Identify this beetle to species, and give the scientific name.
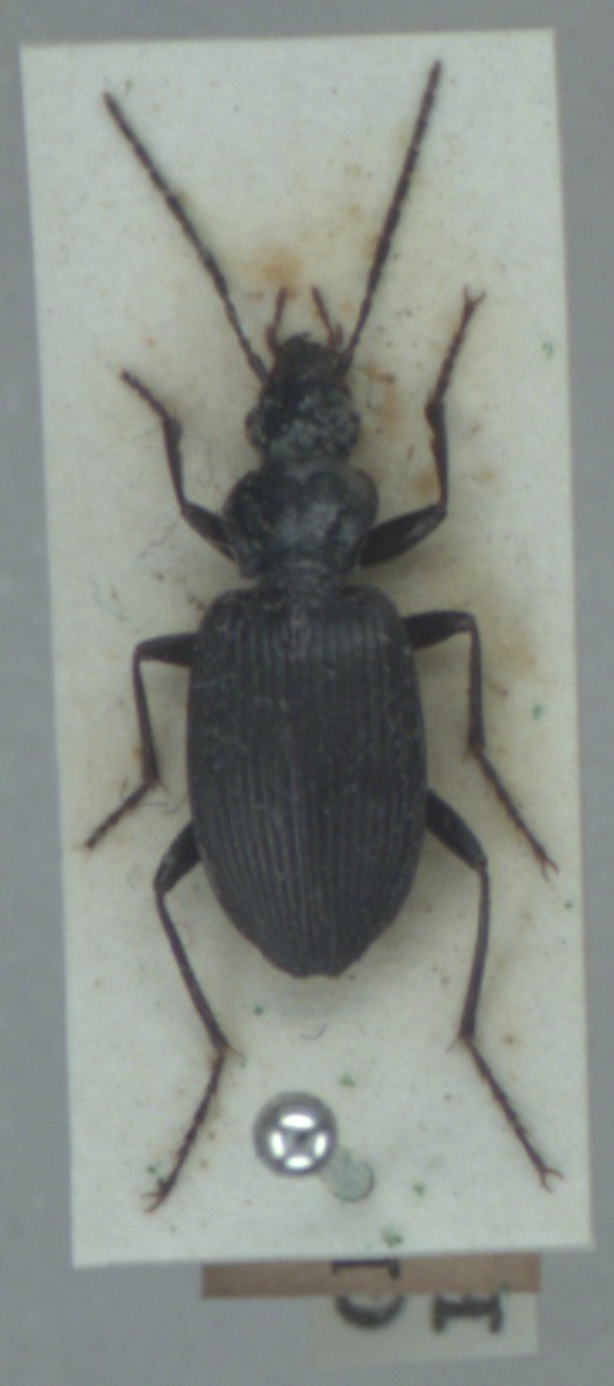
Platynus assimilis
